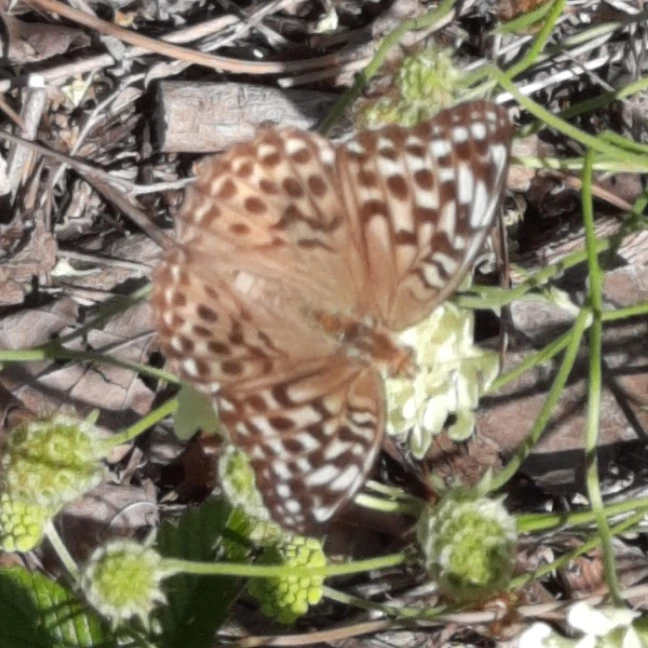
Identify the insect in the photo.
Argynnis paphia
